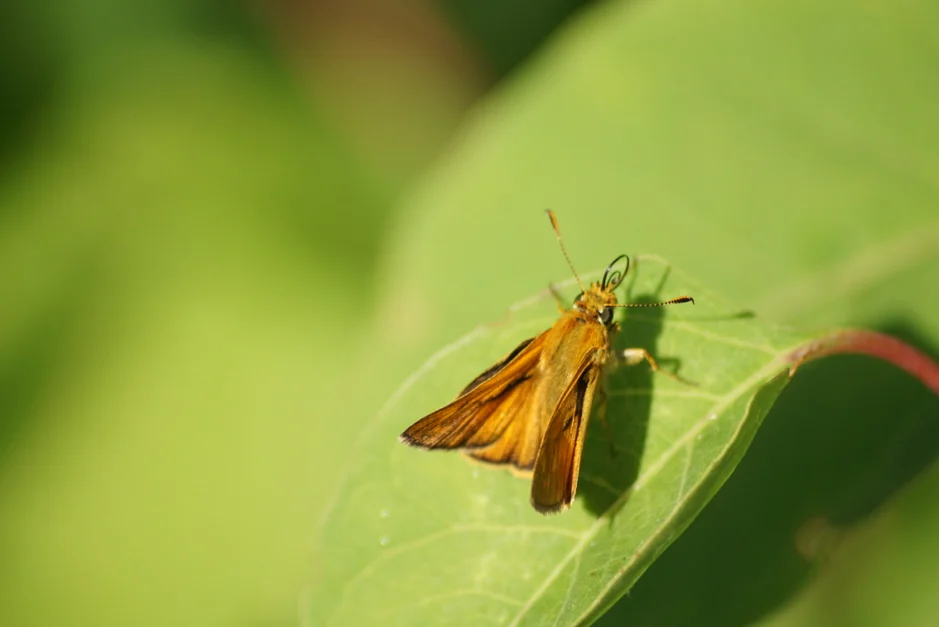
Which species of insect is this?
Ochlodes sylvanus (also Ochlodes venata)
